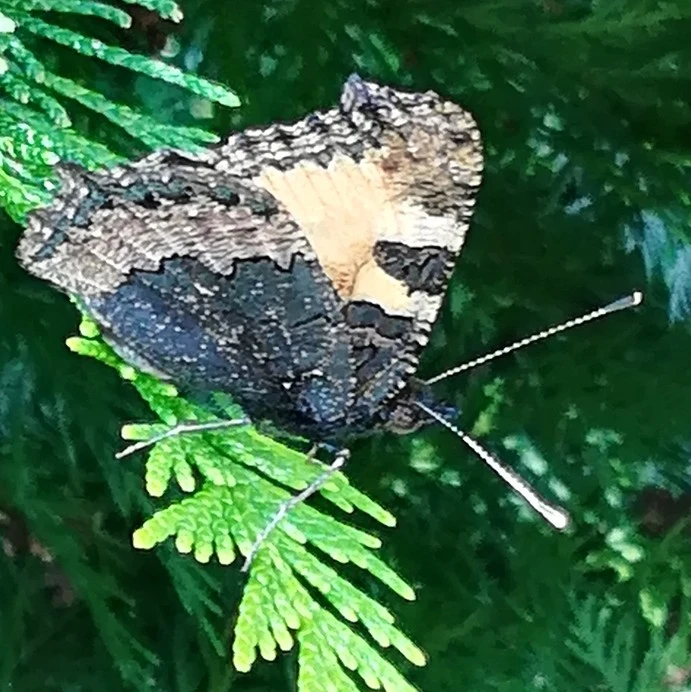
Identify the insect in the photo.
Aglais urticae
